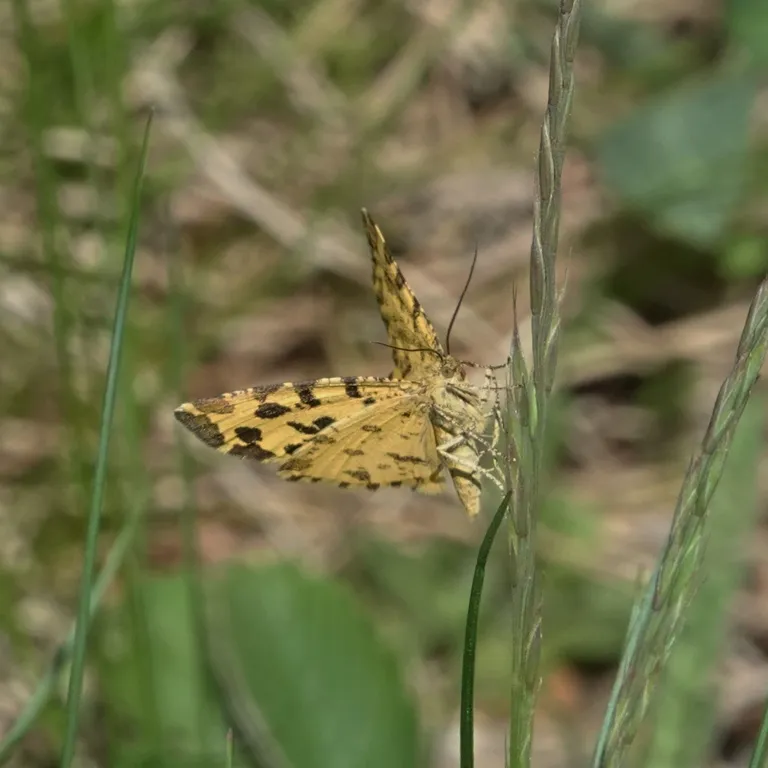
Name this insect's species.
Pseudopanthera macularia
